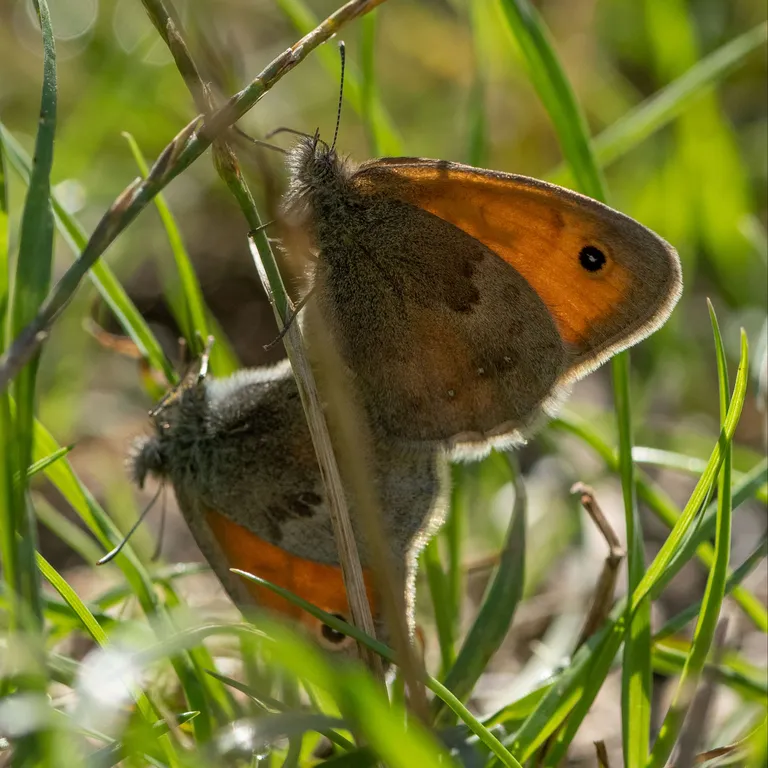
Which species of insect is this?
Coenonympha pamphilus
